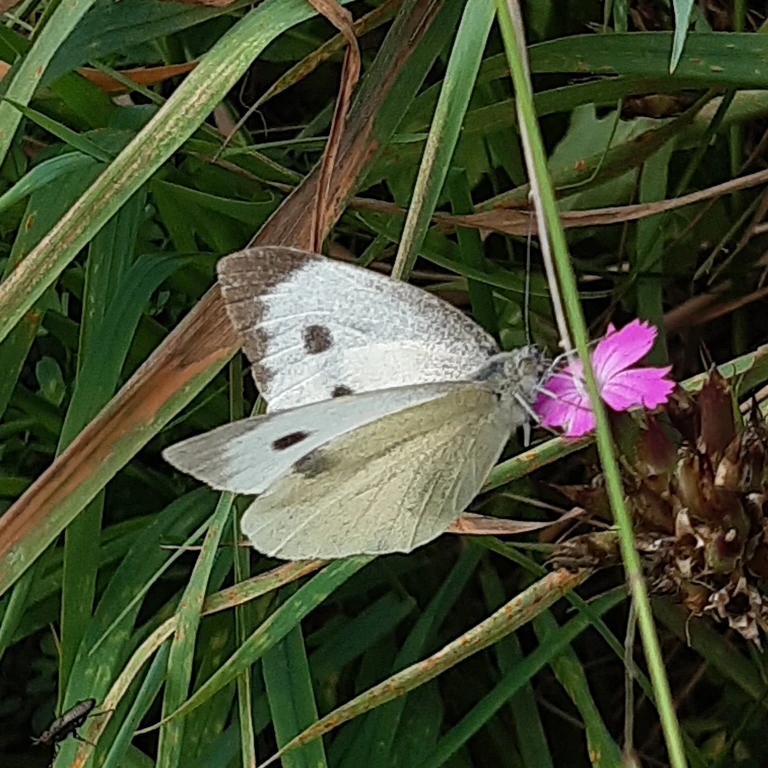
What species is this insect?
Pieris brassicae
